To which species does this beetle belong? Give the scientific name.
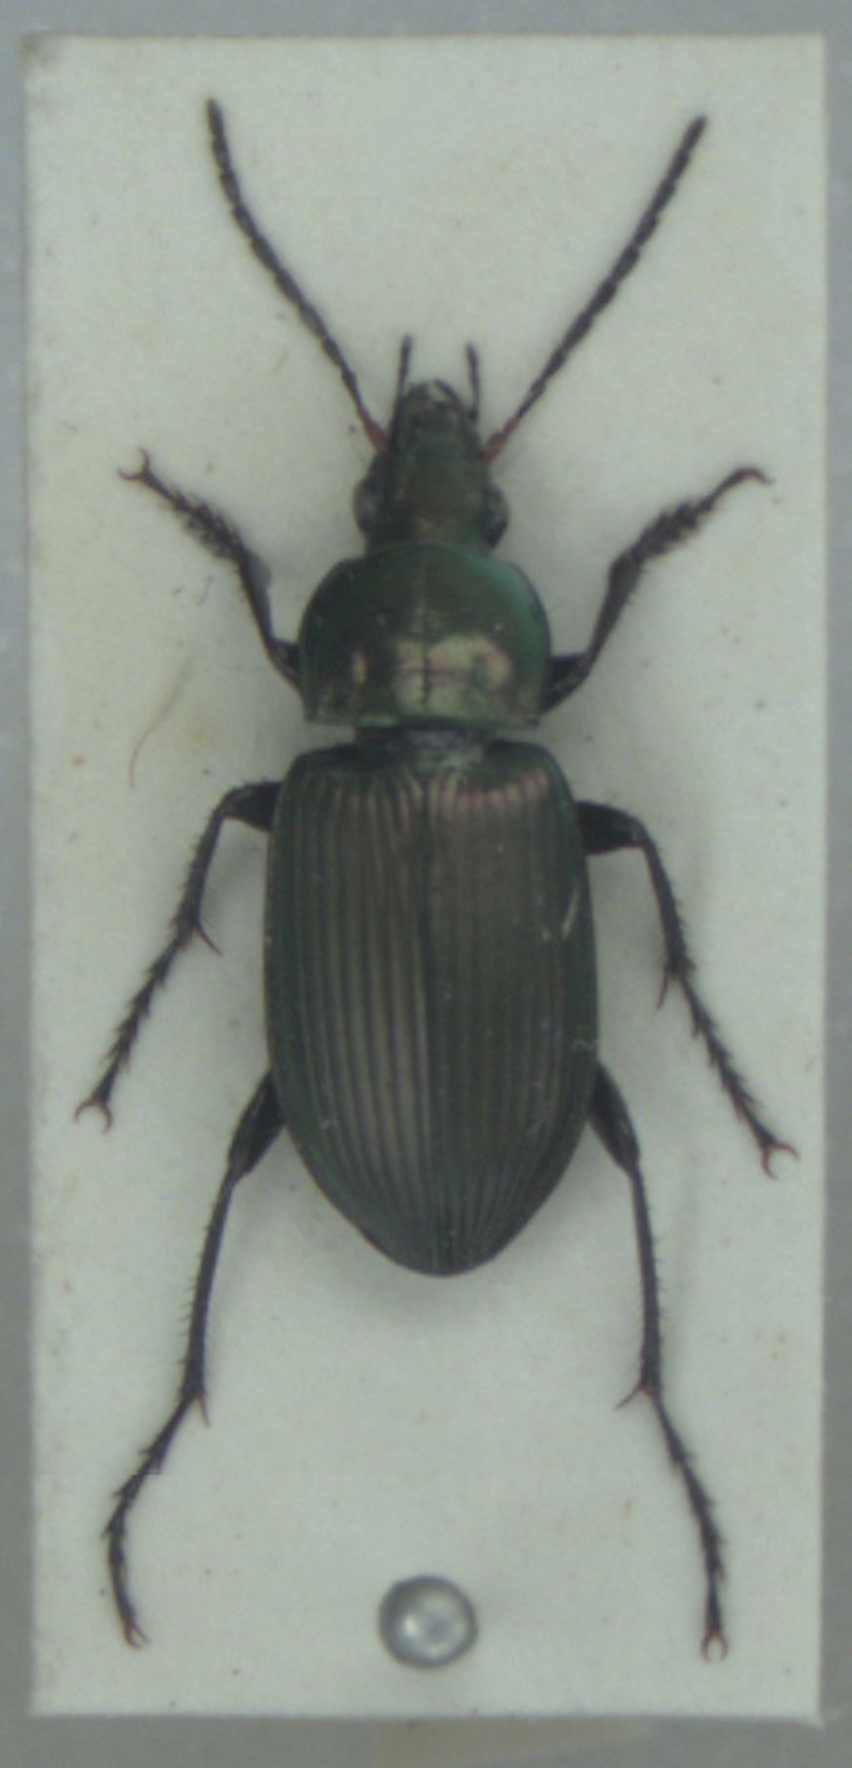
Poecilus cupreus
